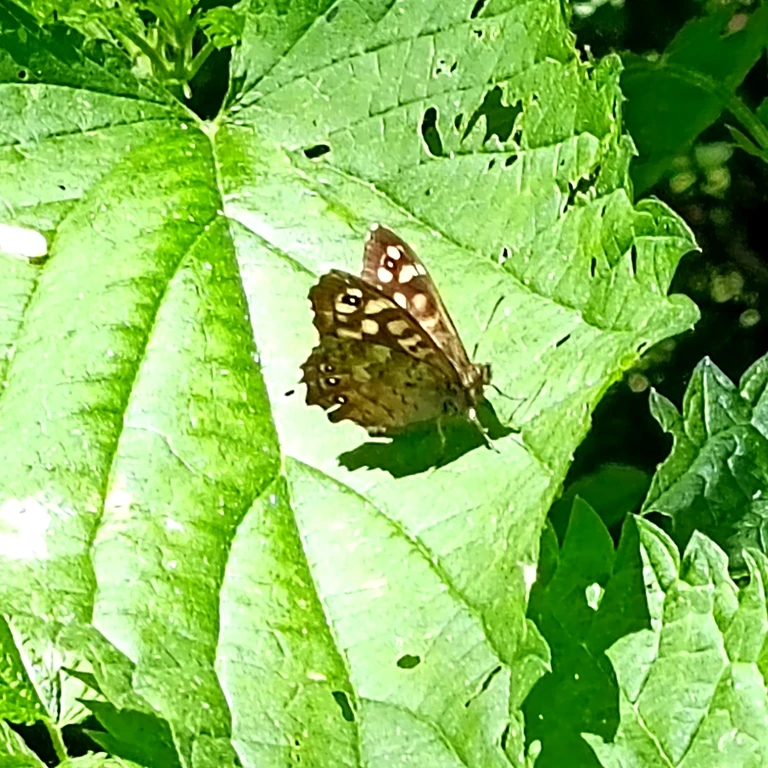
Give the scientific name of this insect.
Pararge aegeria
